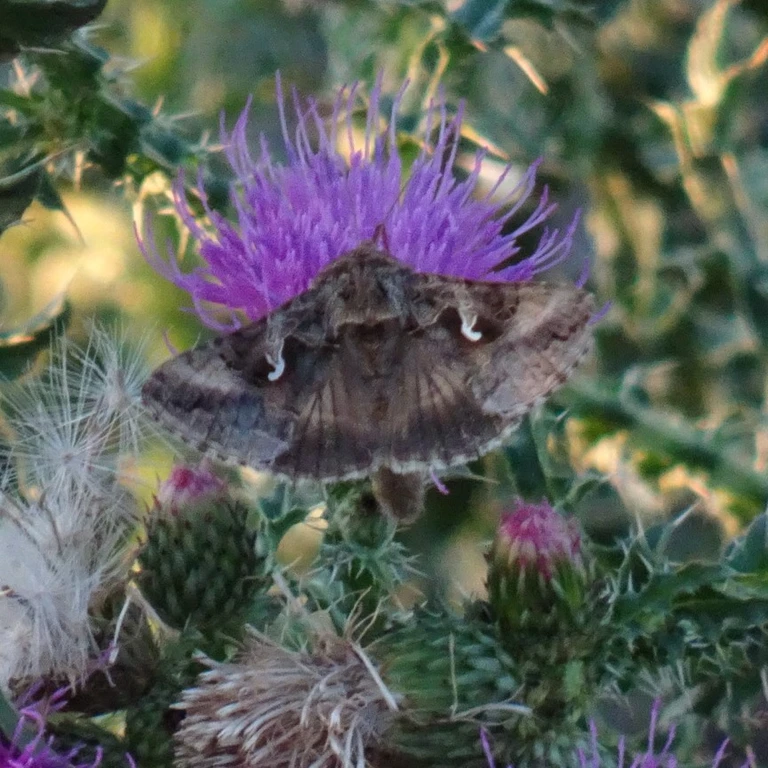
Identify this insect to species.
Autographa gamma
